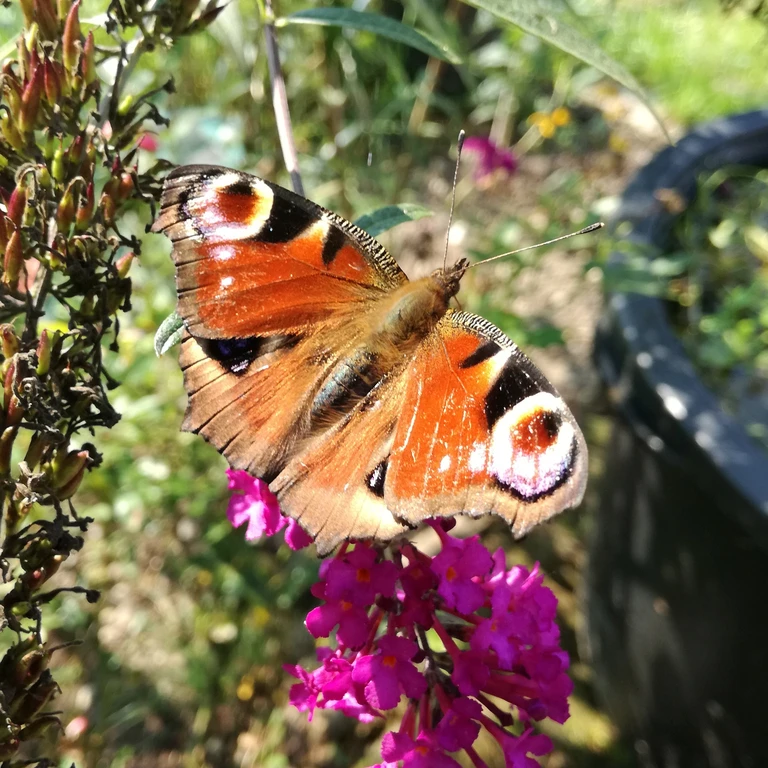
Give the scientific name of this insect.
Aglais io
